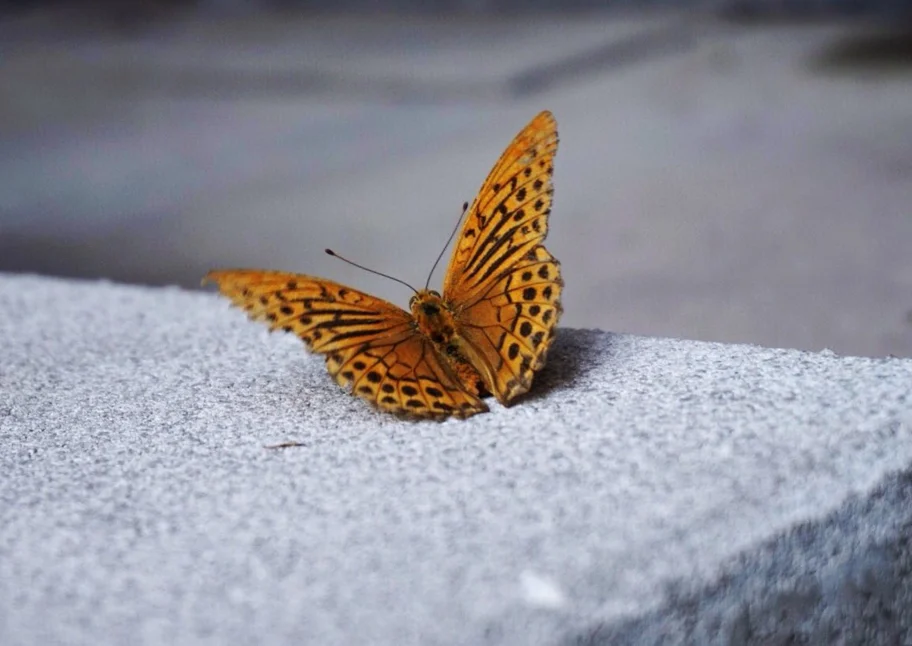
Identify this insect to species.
Argynnis paphia
